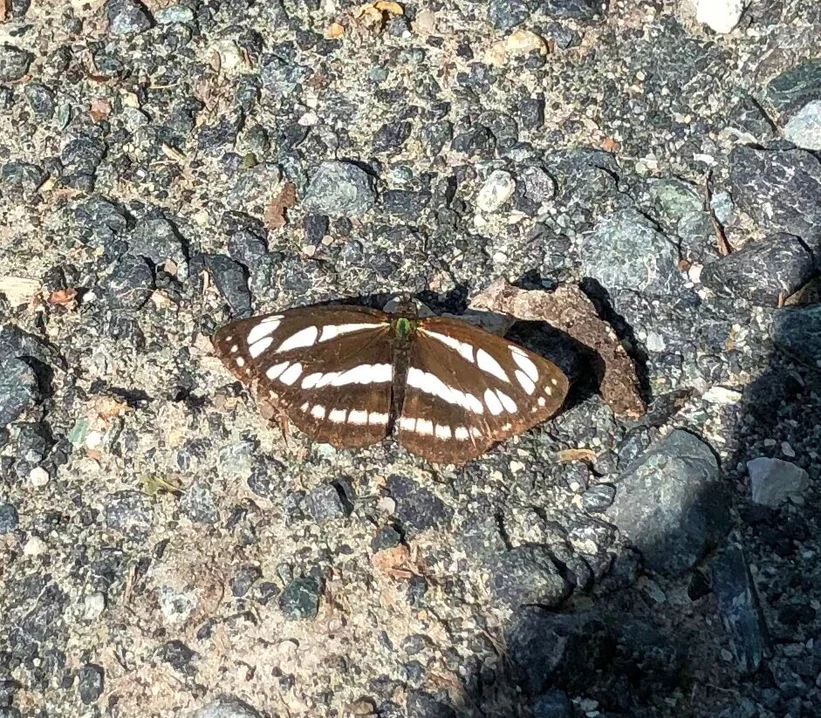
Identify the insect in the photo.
Neptis sappho
